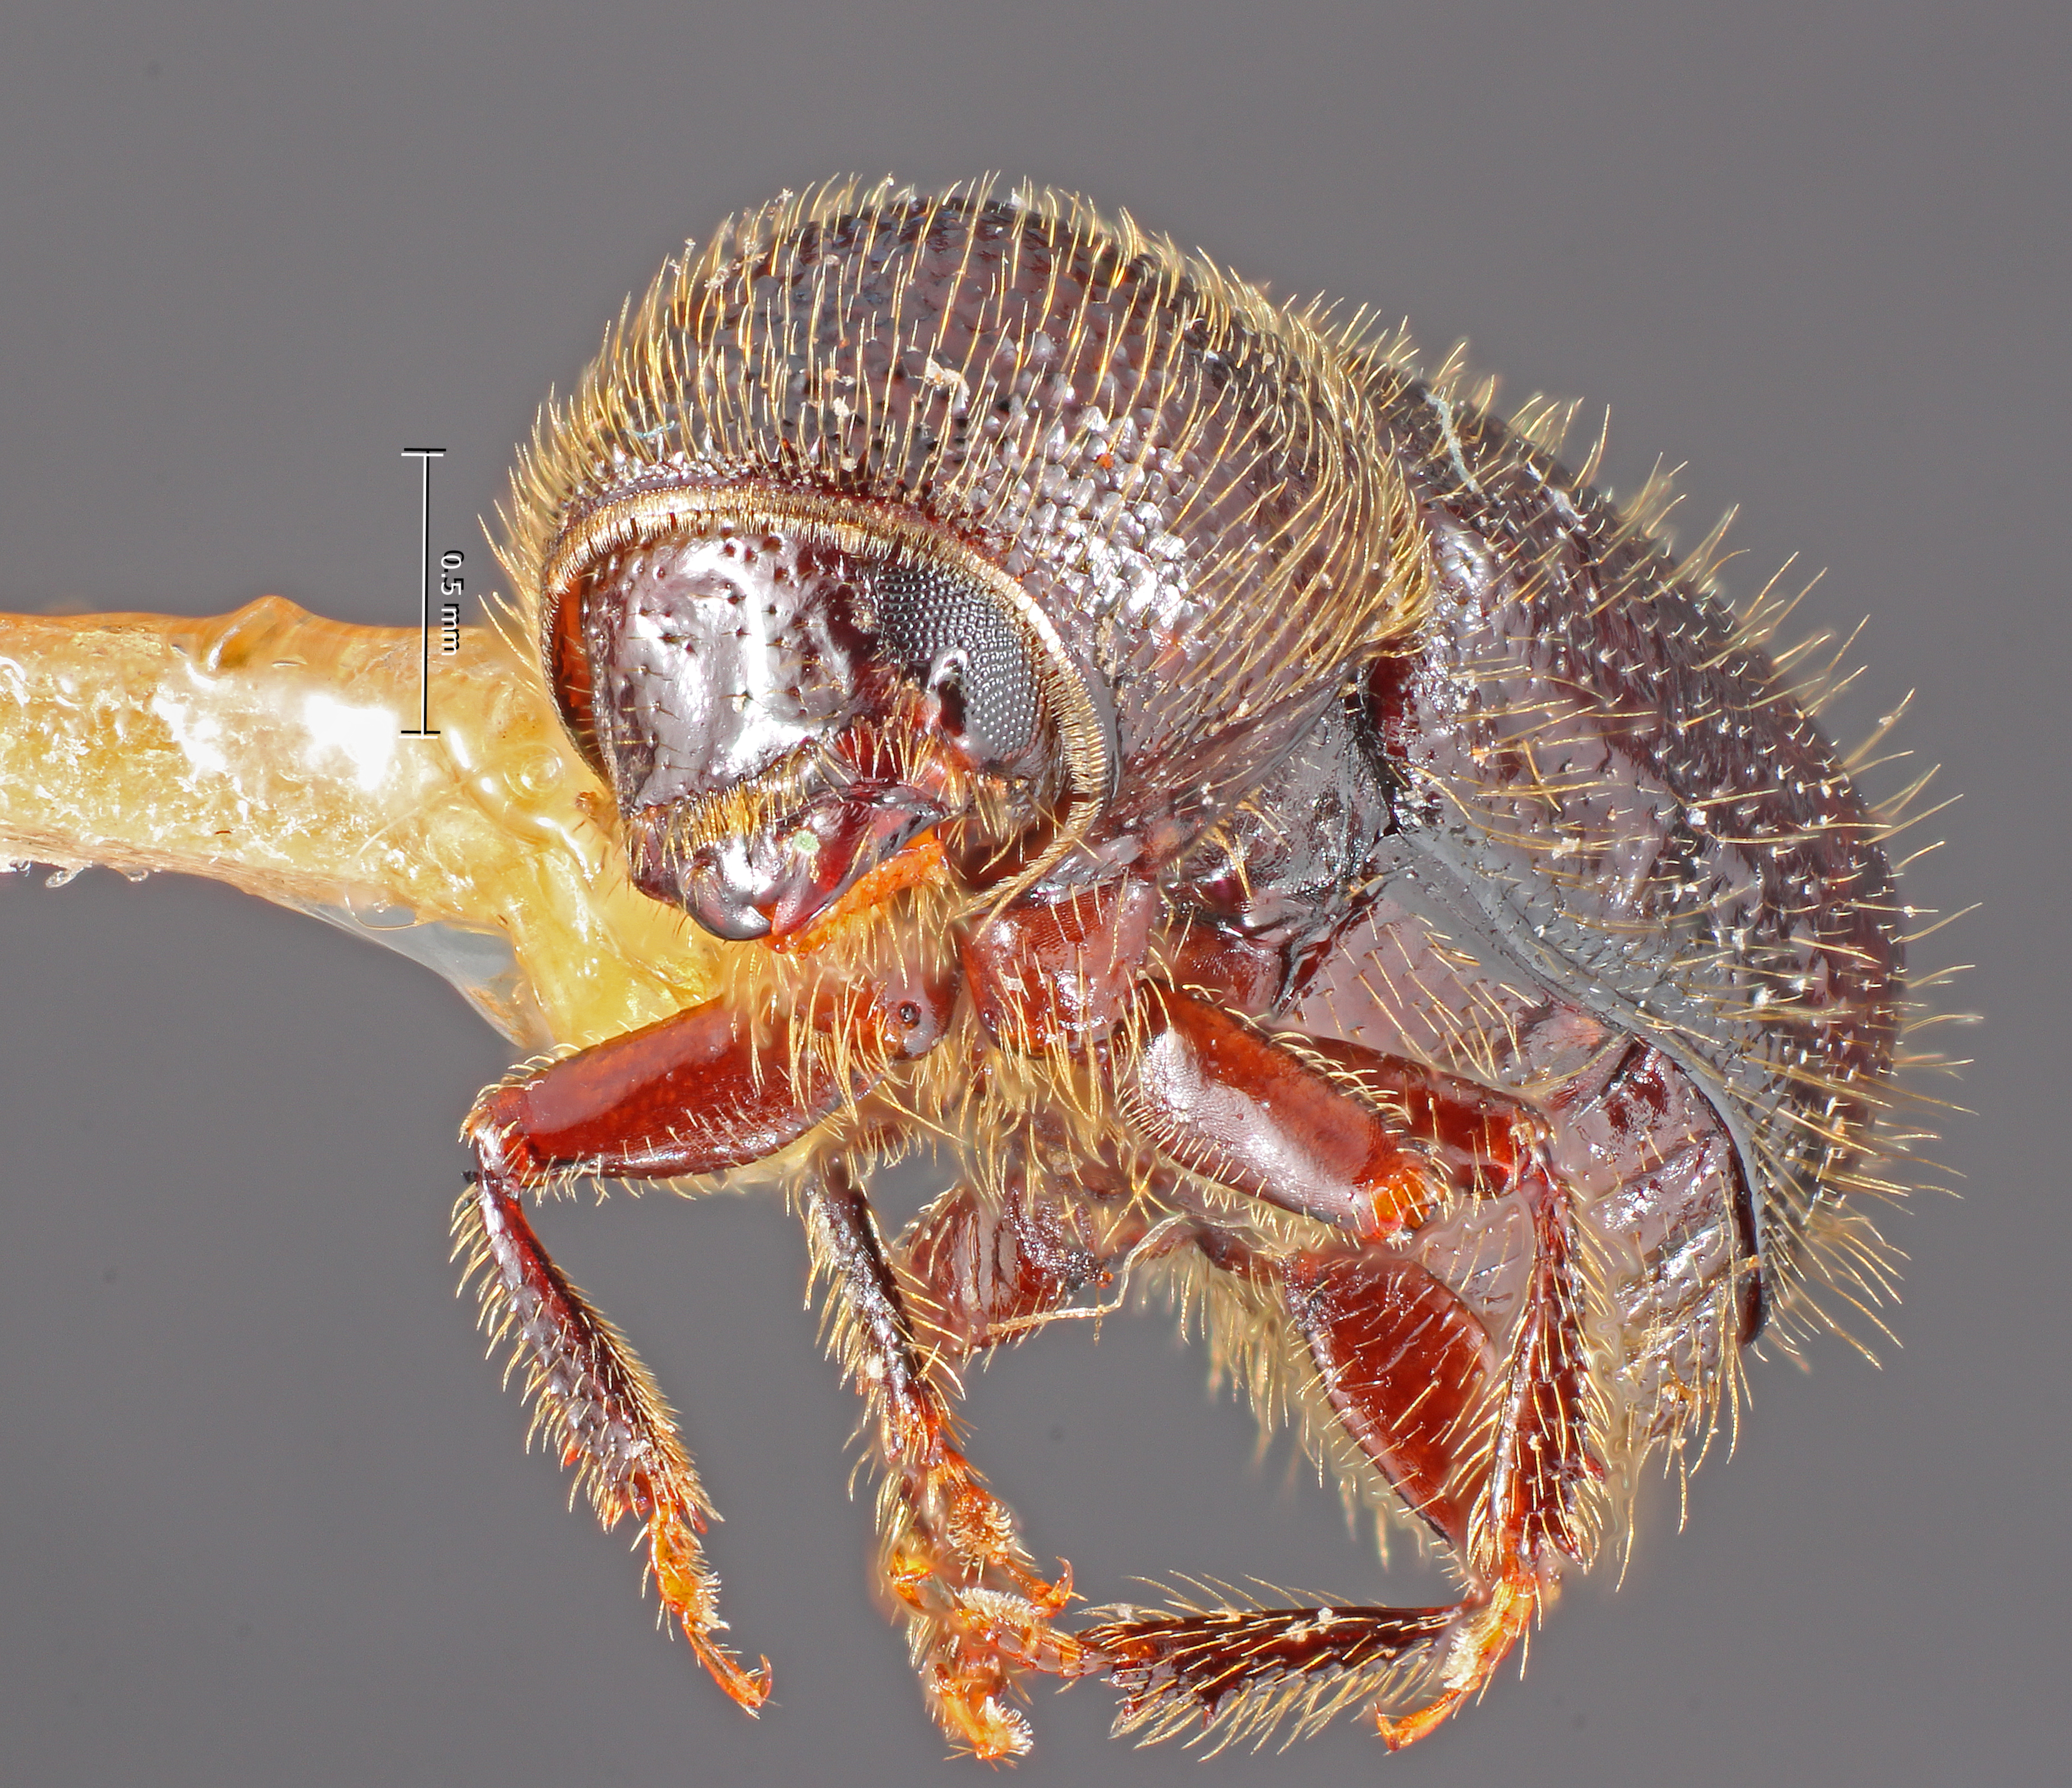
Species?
Conophthorus radiatae
